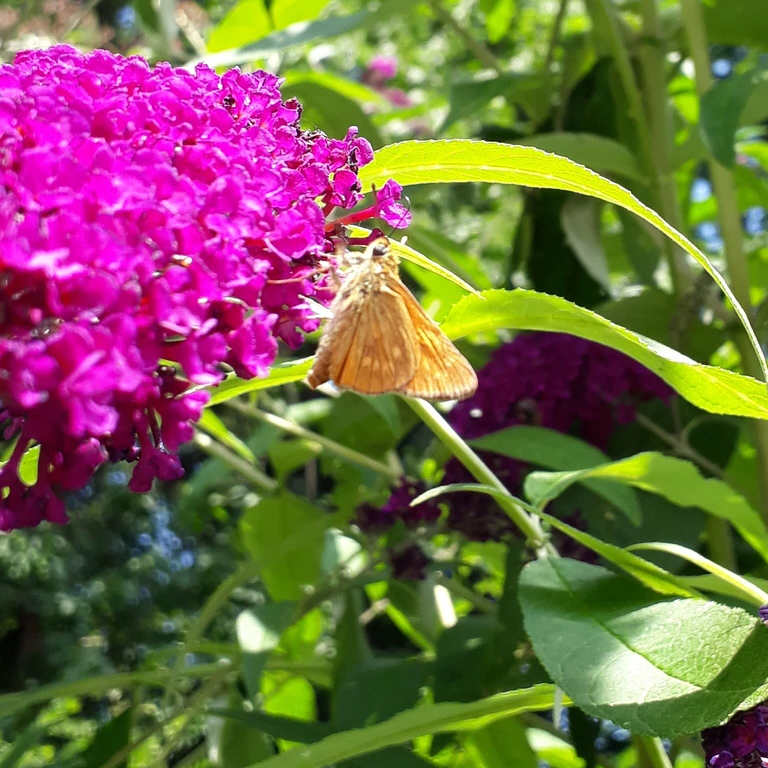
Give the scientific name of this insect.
Ochlodes sylvanus (also Ochlodes venata)
